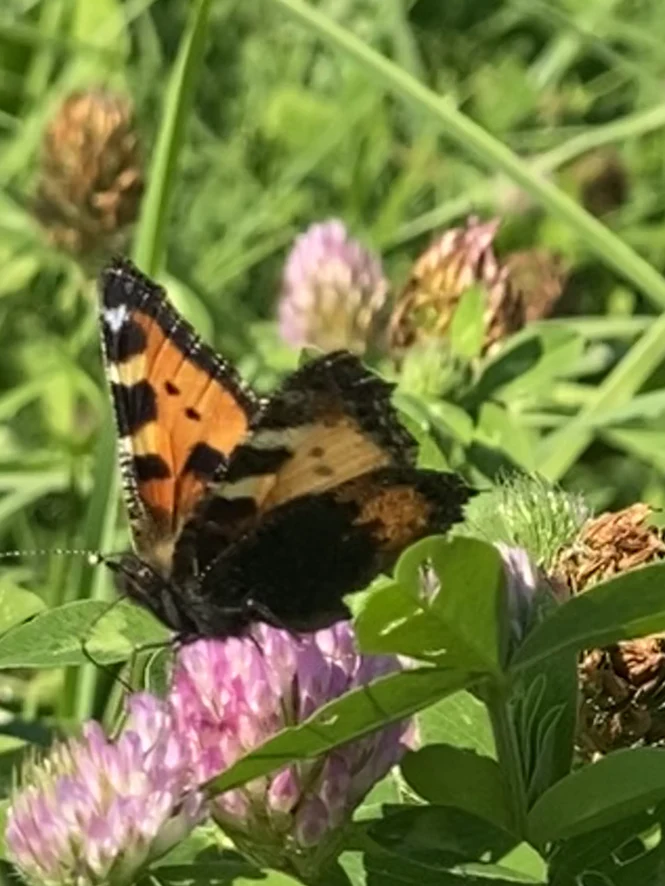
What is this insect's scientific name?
Aglais urticae
